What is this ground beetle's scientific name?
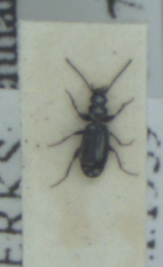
Microlestes maurus
